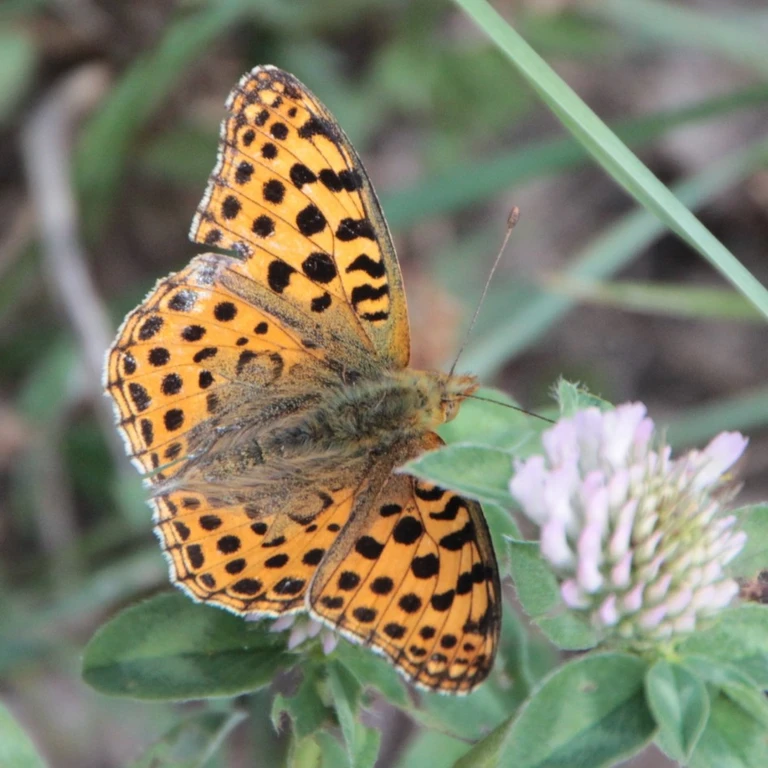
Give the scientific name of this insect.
Issoria lathonia
